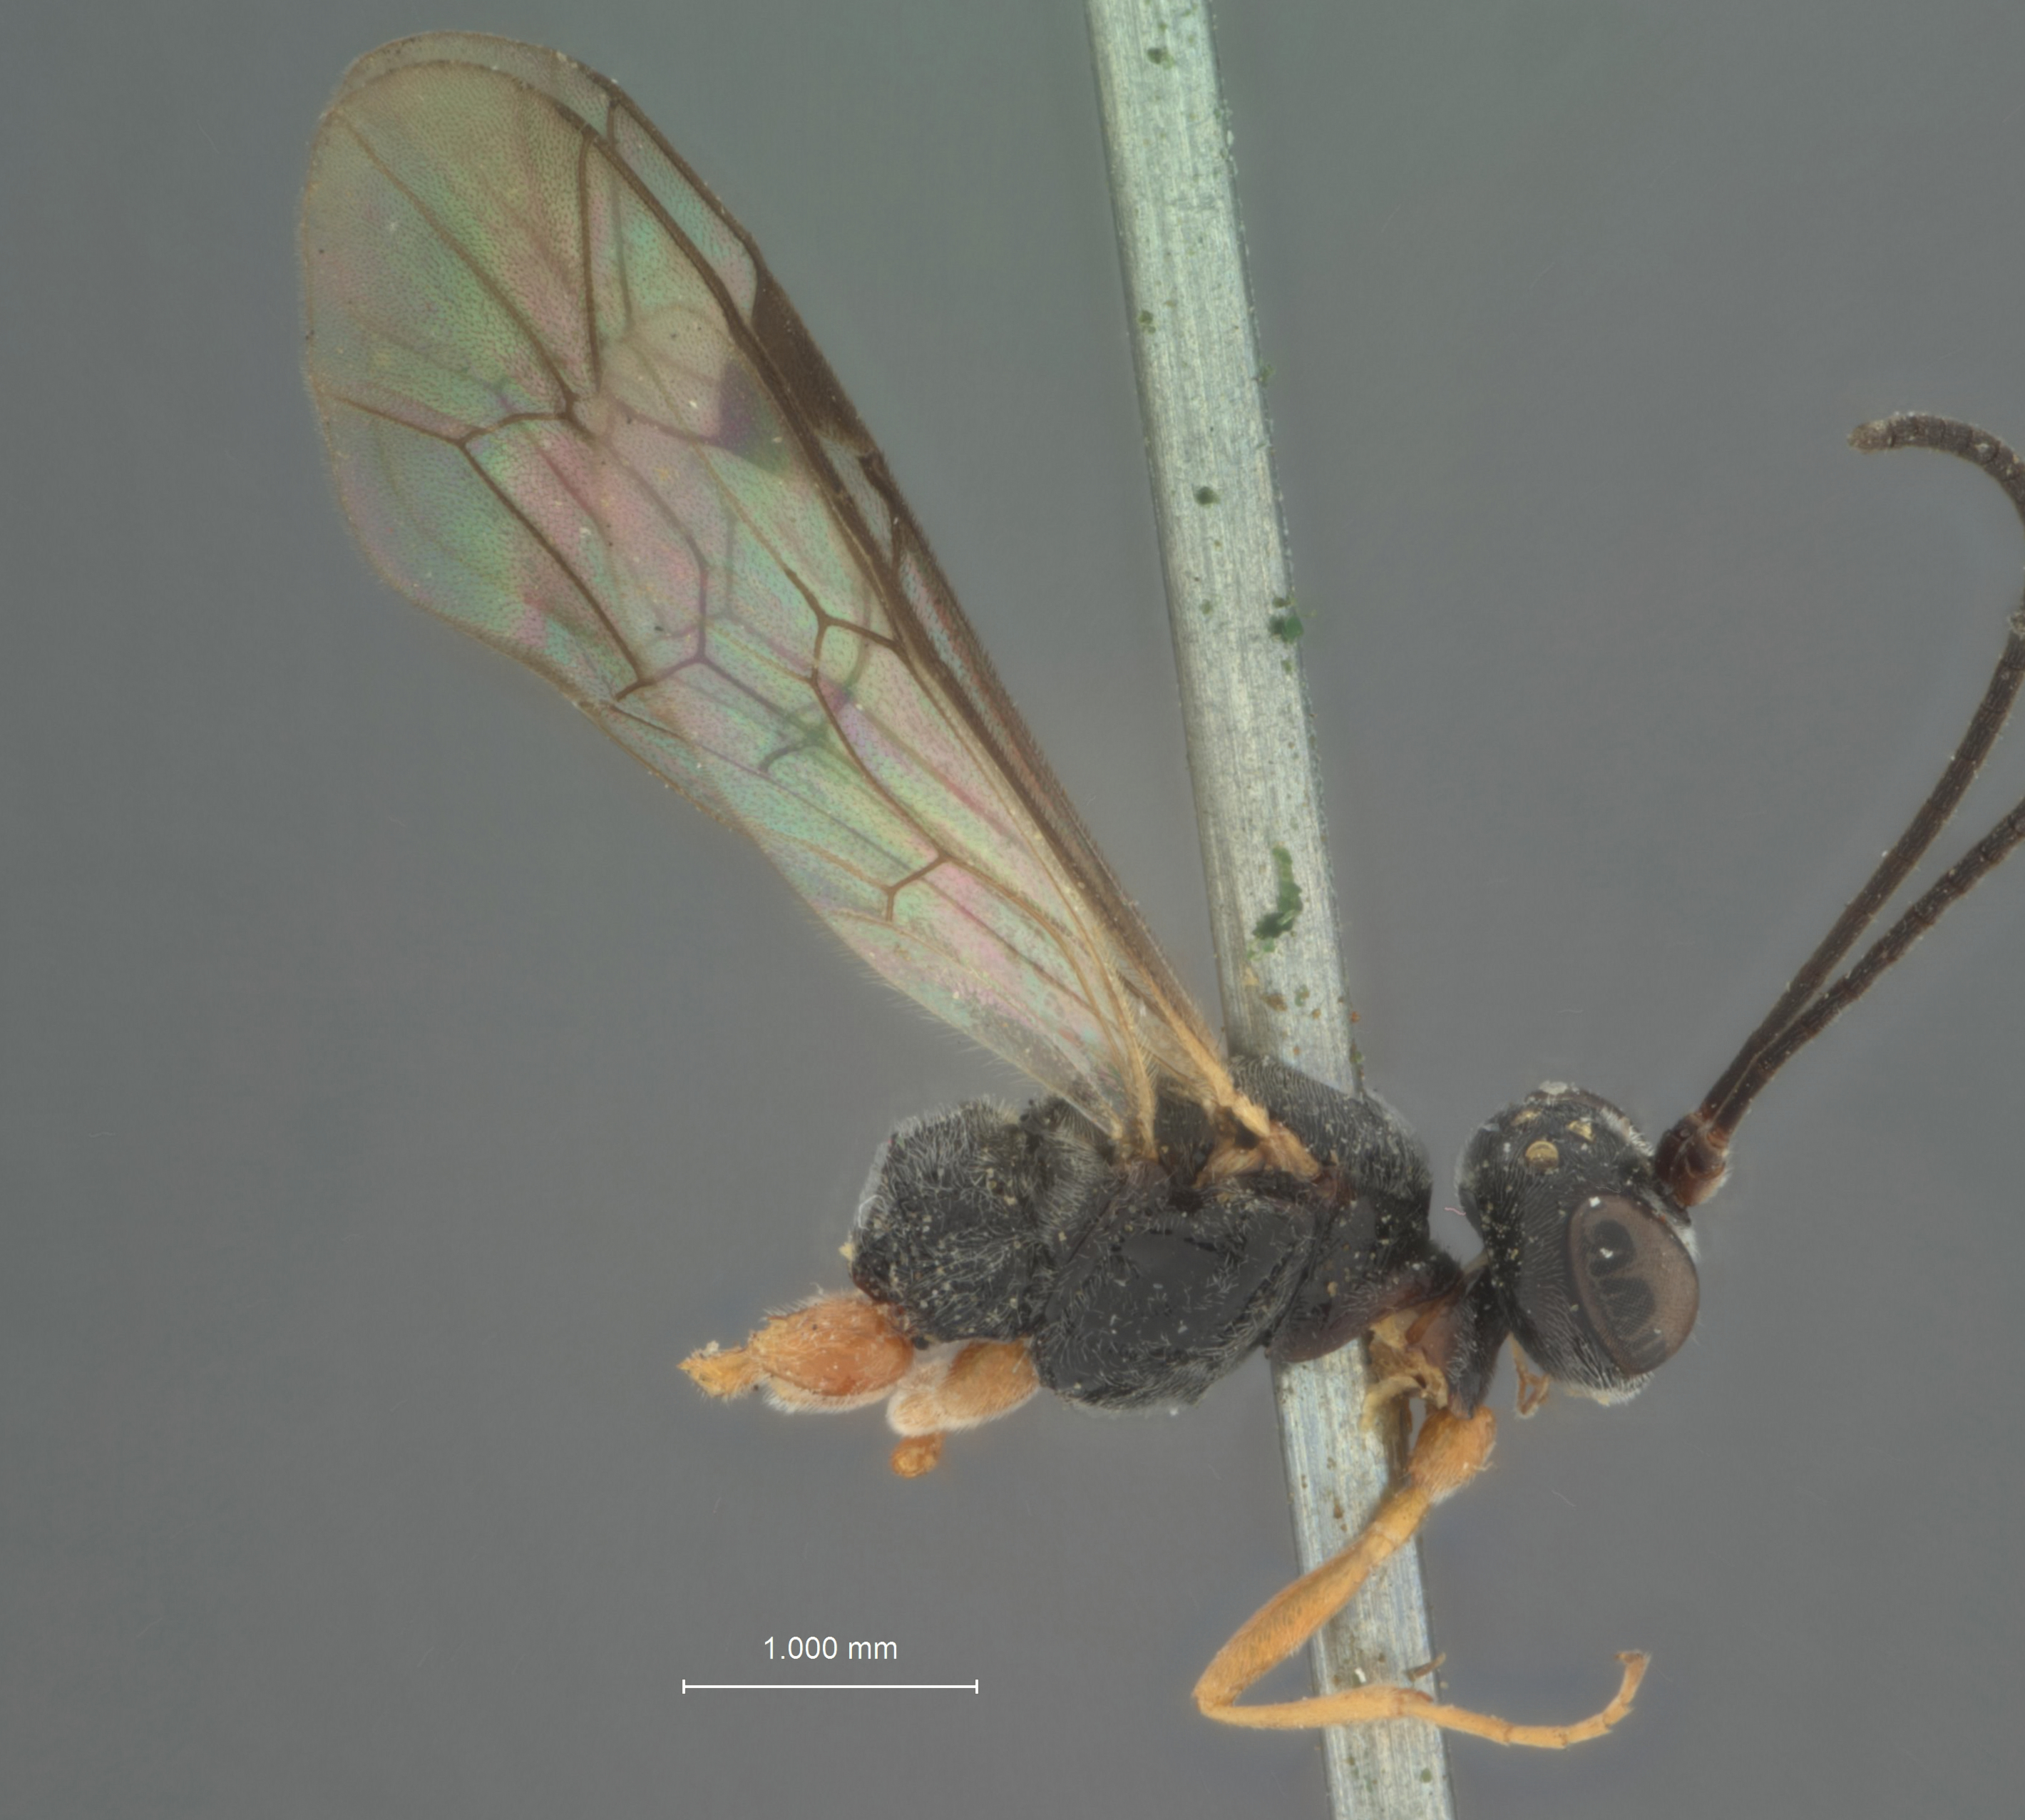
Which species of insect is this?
Stilpnus texanus
